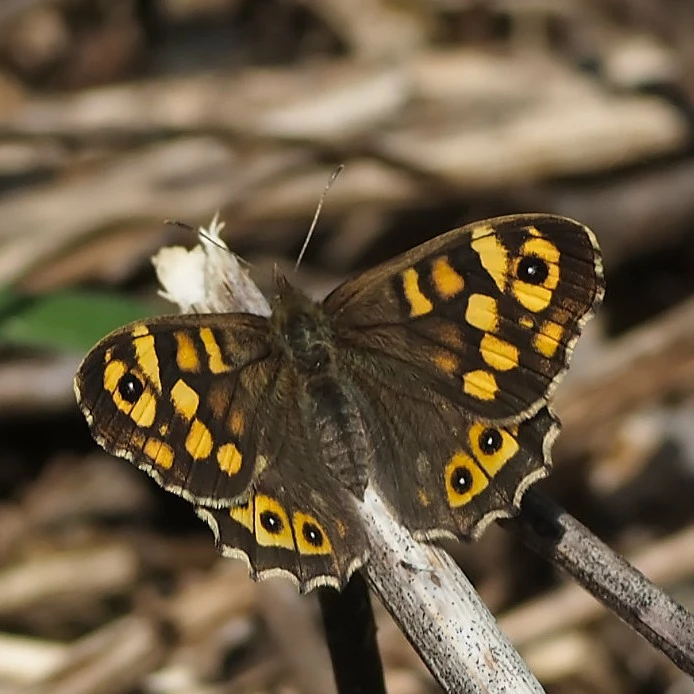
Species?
Pararge aegeria
